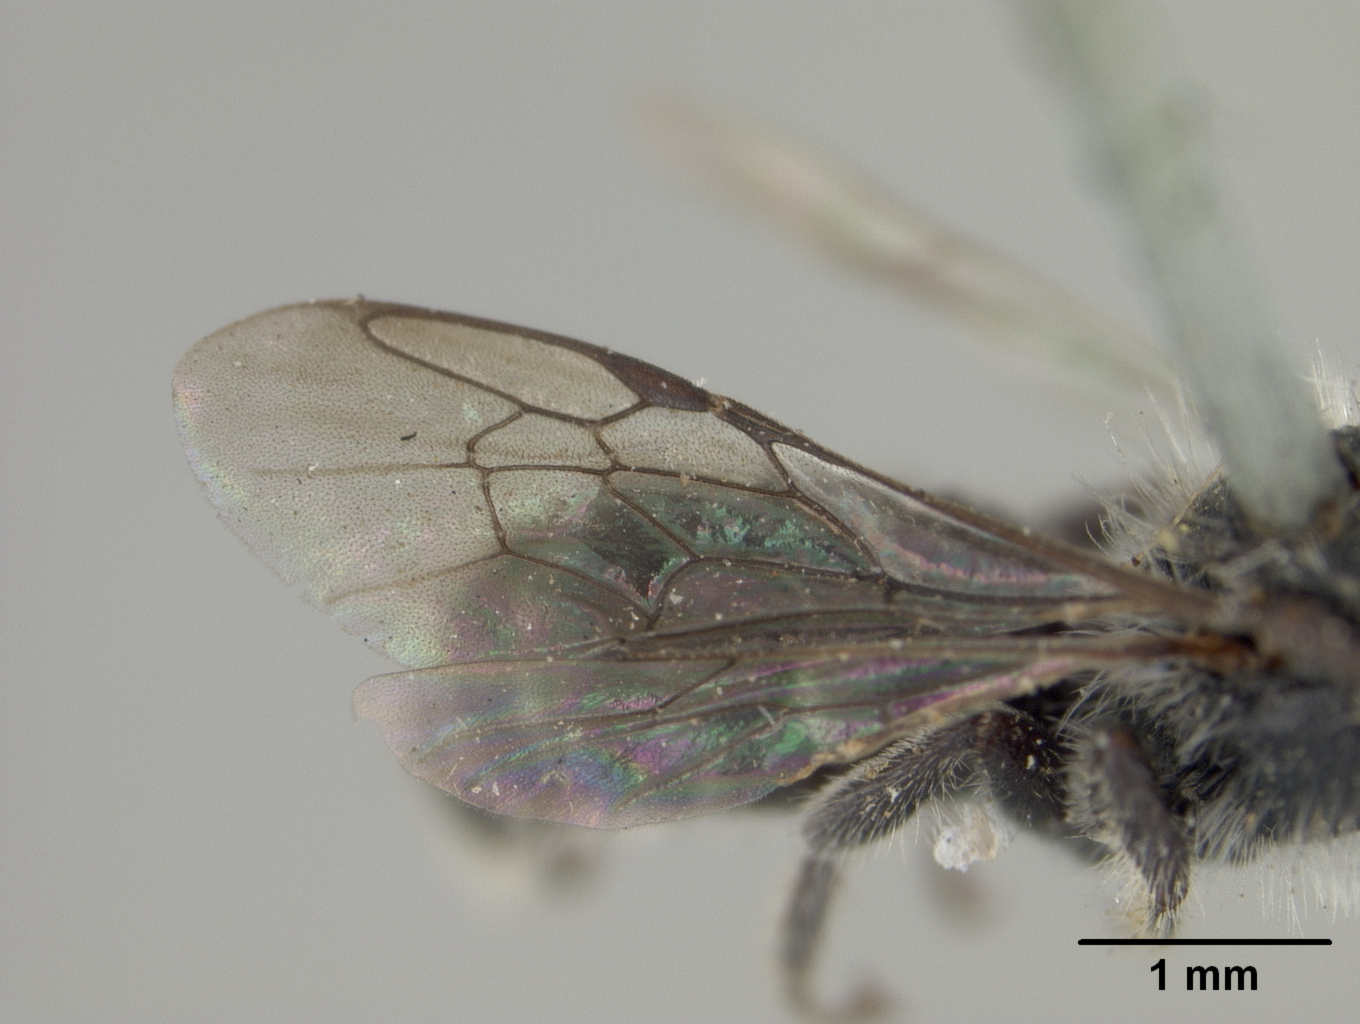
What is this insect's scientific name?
Robertsonella gleasoni
